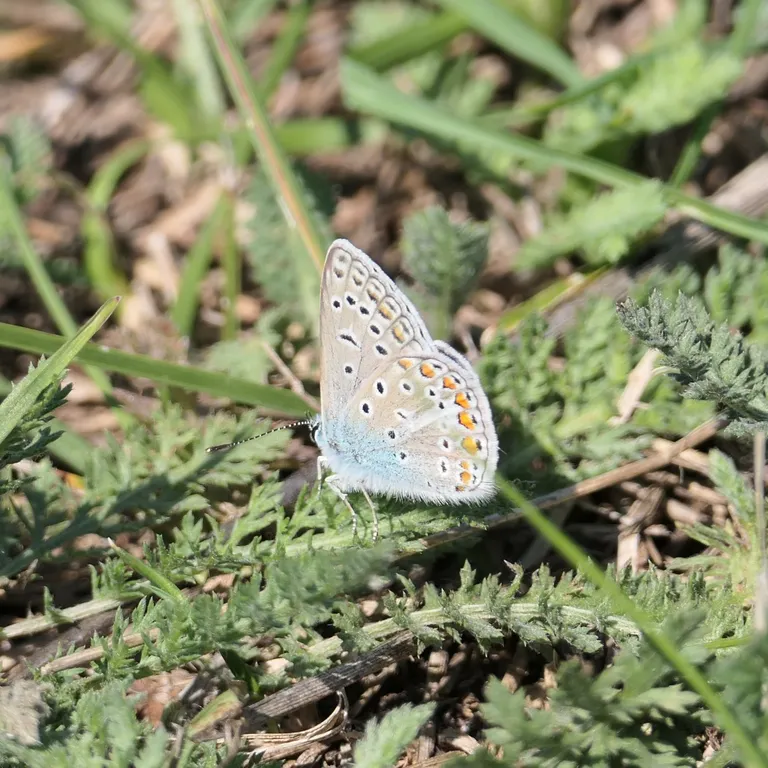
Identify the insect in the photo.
Polyommatus icarus
